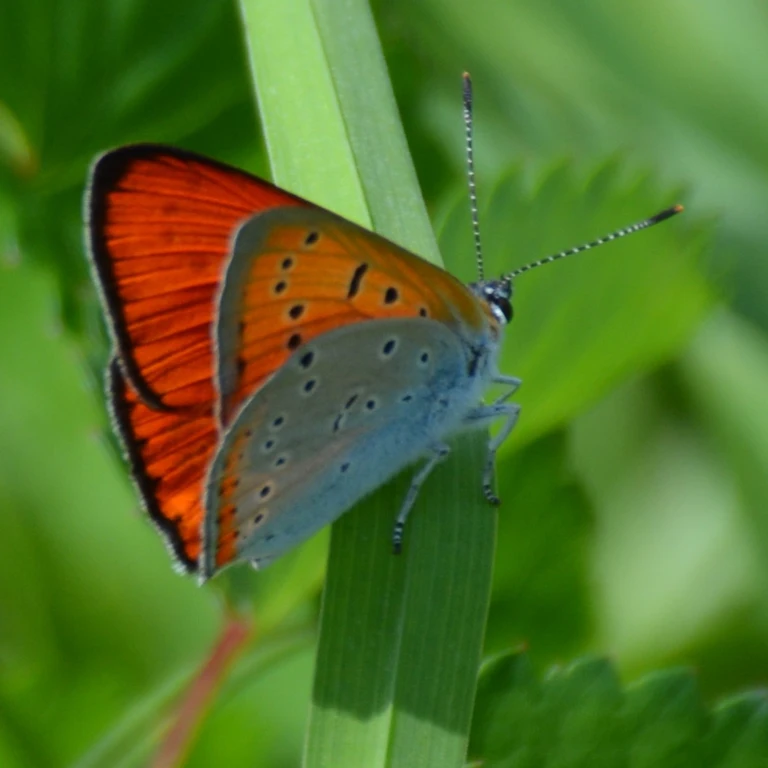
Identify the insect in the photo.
Lycaena dispar
